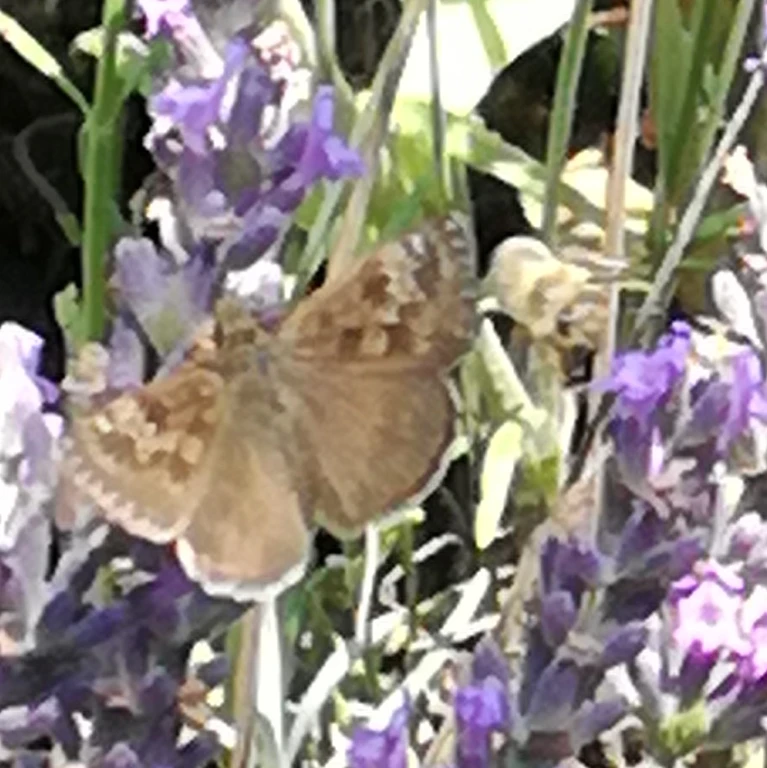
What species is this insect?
Erynnis tages
